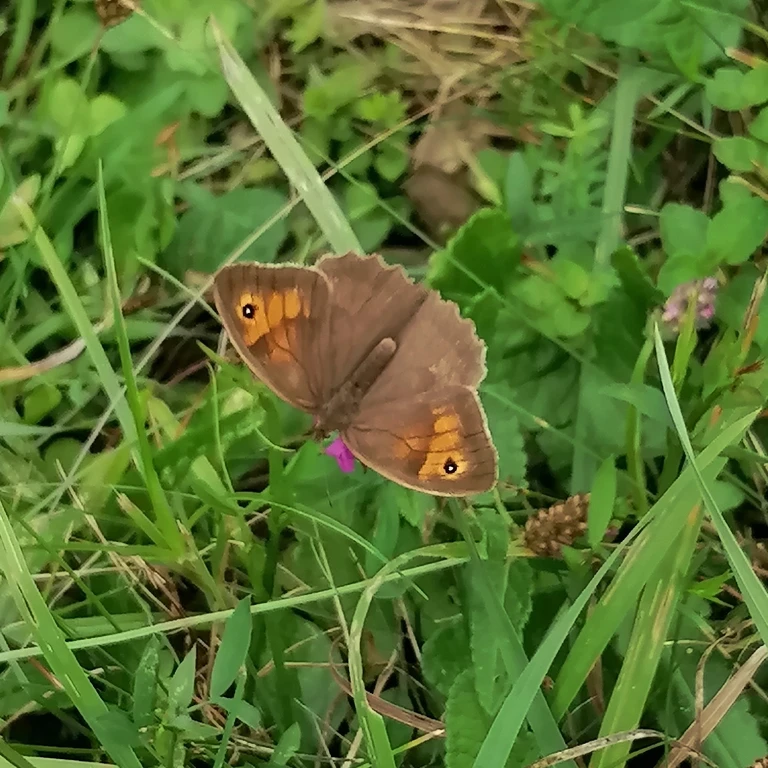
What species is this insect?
Maniola jurtina
